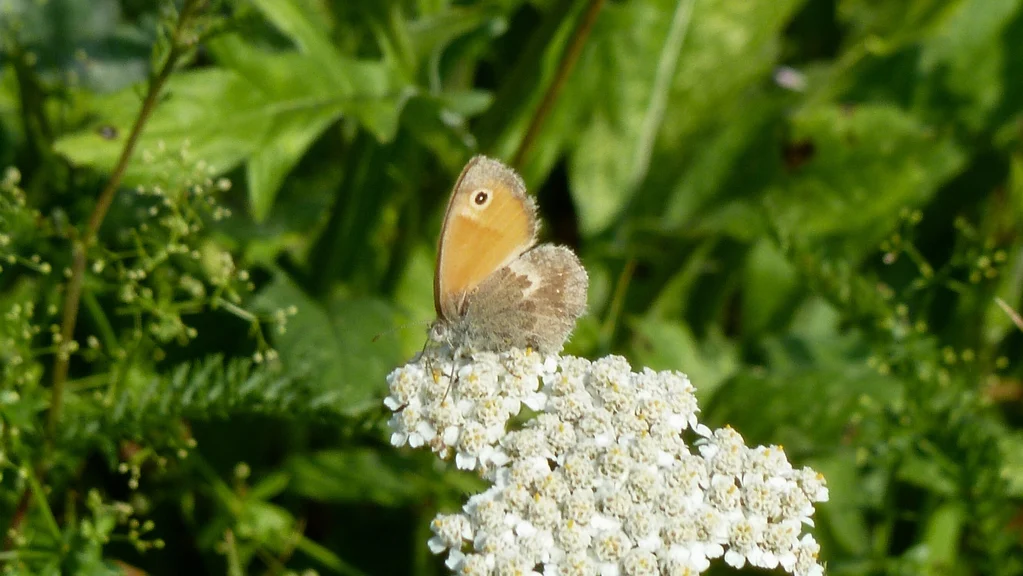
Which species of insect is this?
Coenonympha pamphilus
